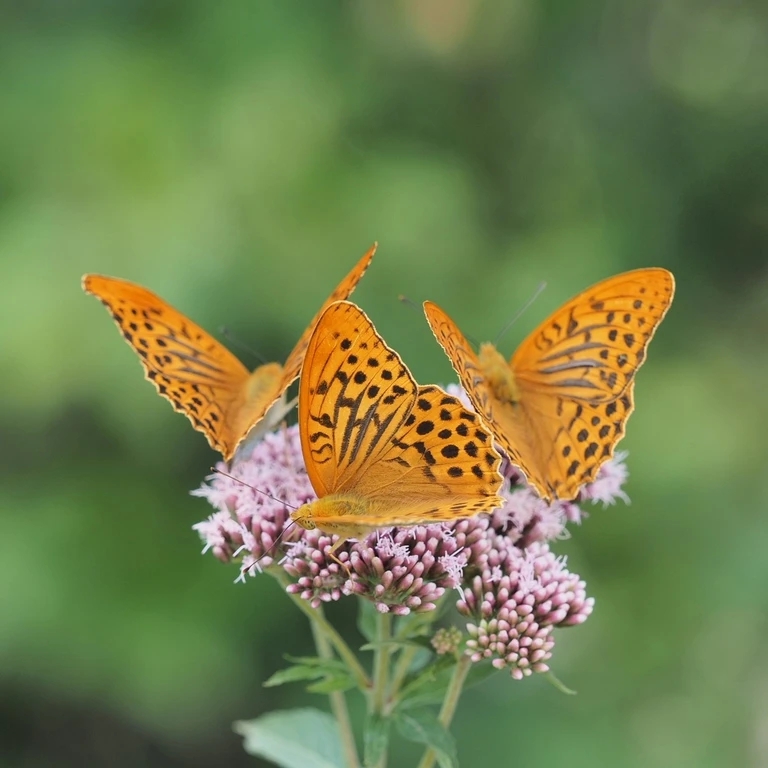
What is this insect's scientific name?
Argynnis paphia
